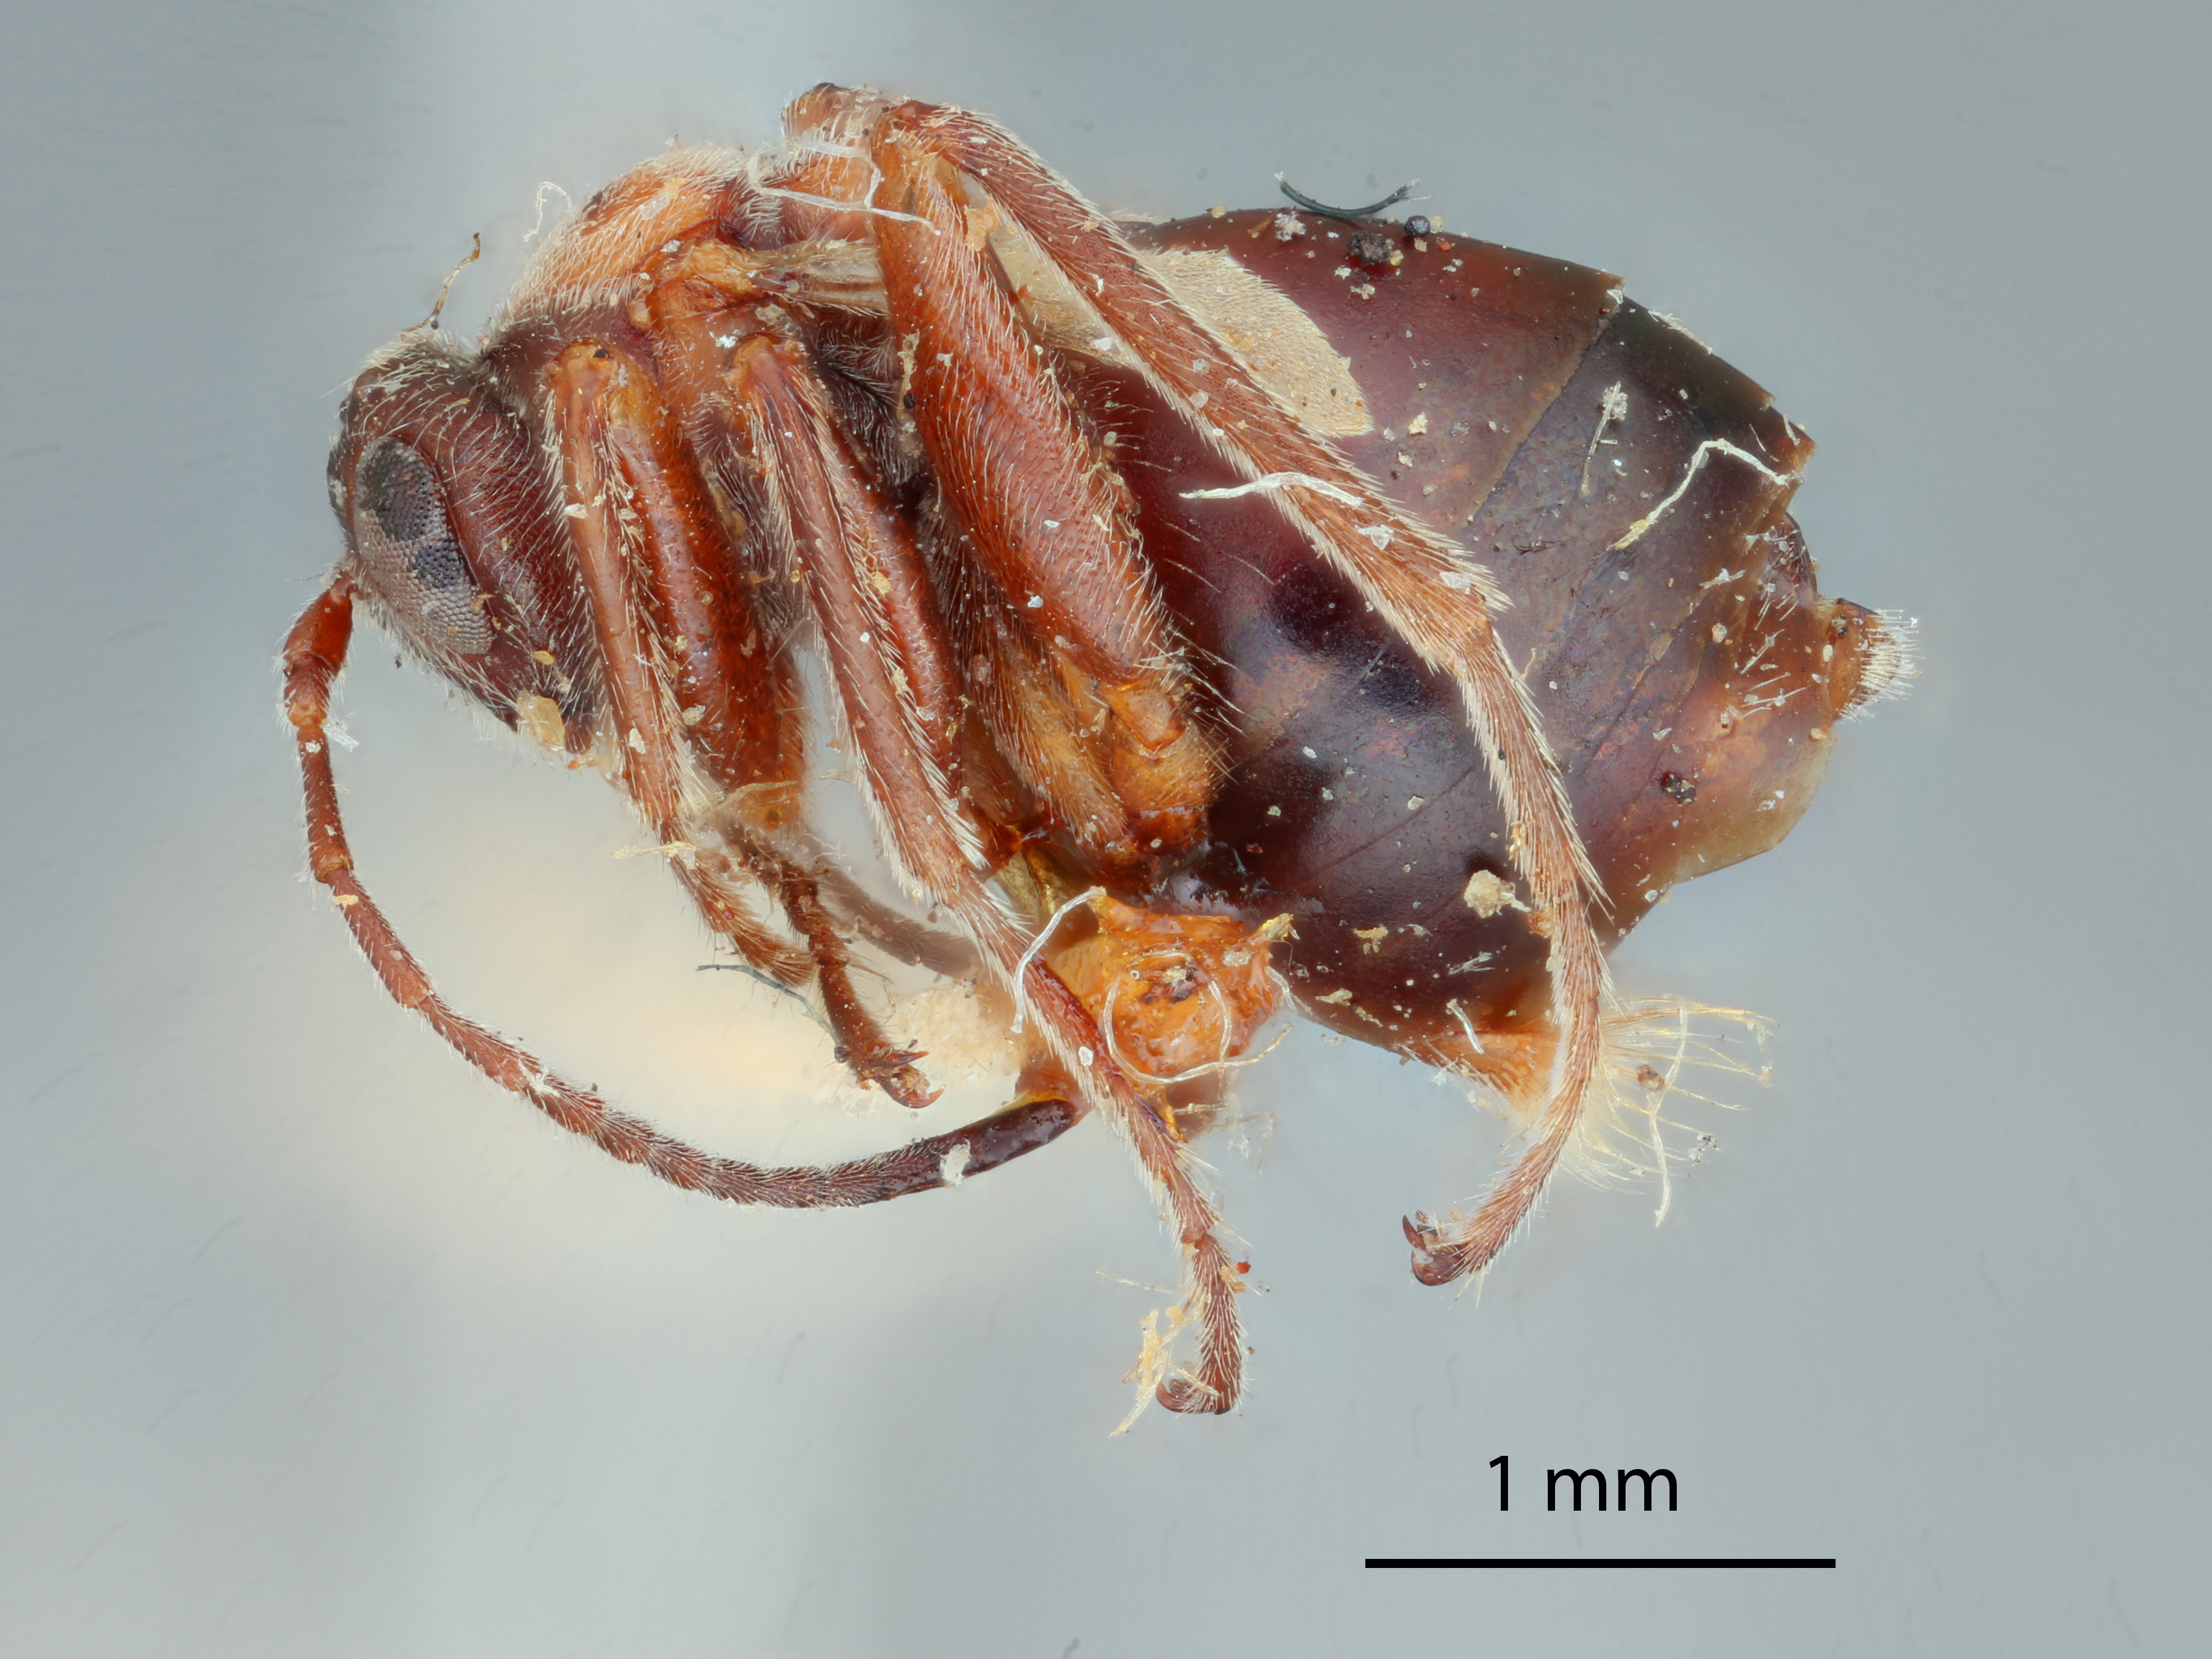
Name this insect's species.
Philonix gillettei
